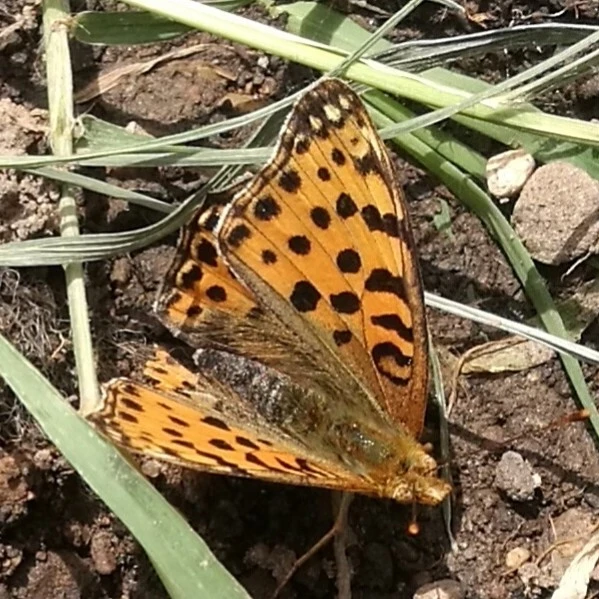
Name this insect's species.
Issoria lathonia
